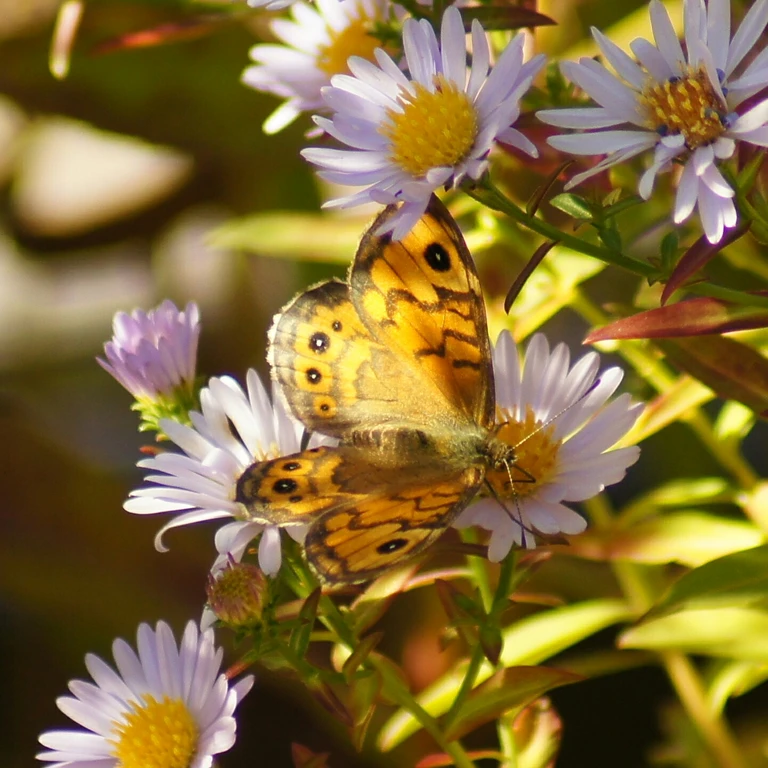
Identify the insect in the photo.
Lasiommata megera (also Pararge megera)
